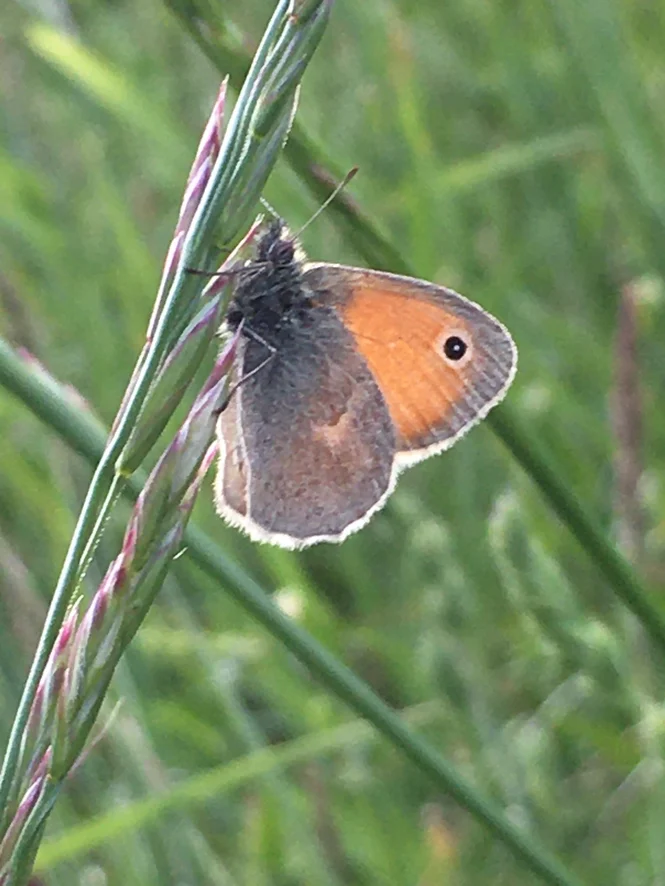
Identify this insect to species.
Coenonympha pamphilus
